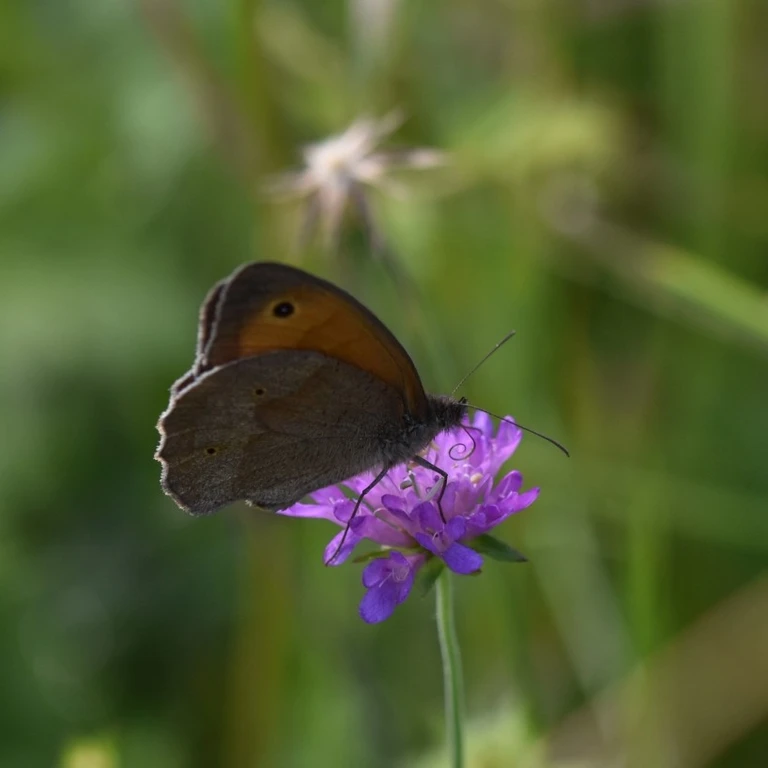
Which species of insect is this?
Maniola jurtina
